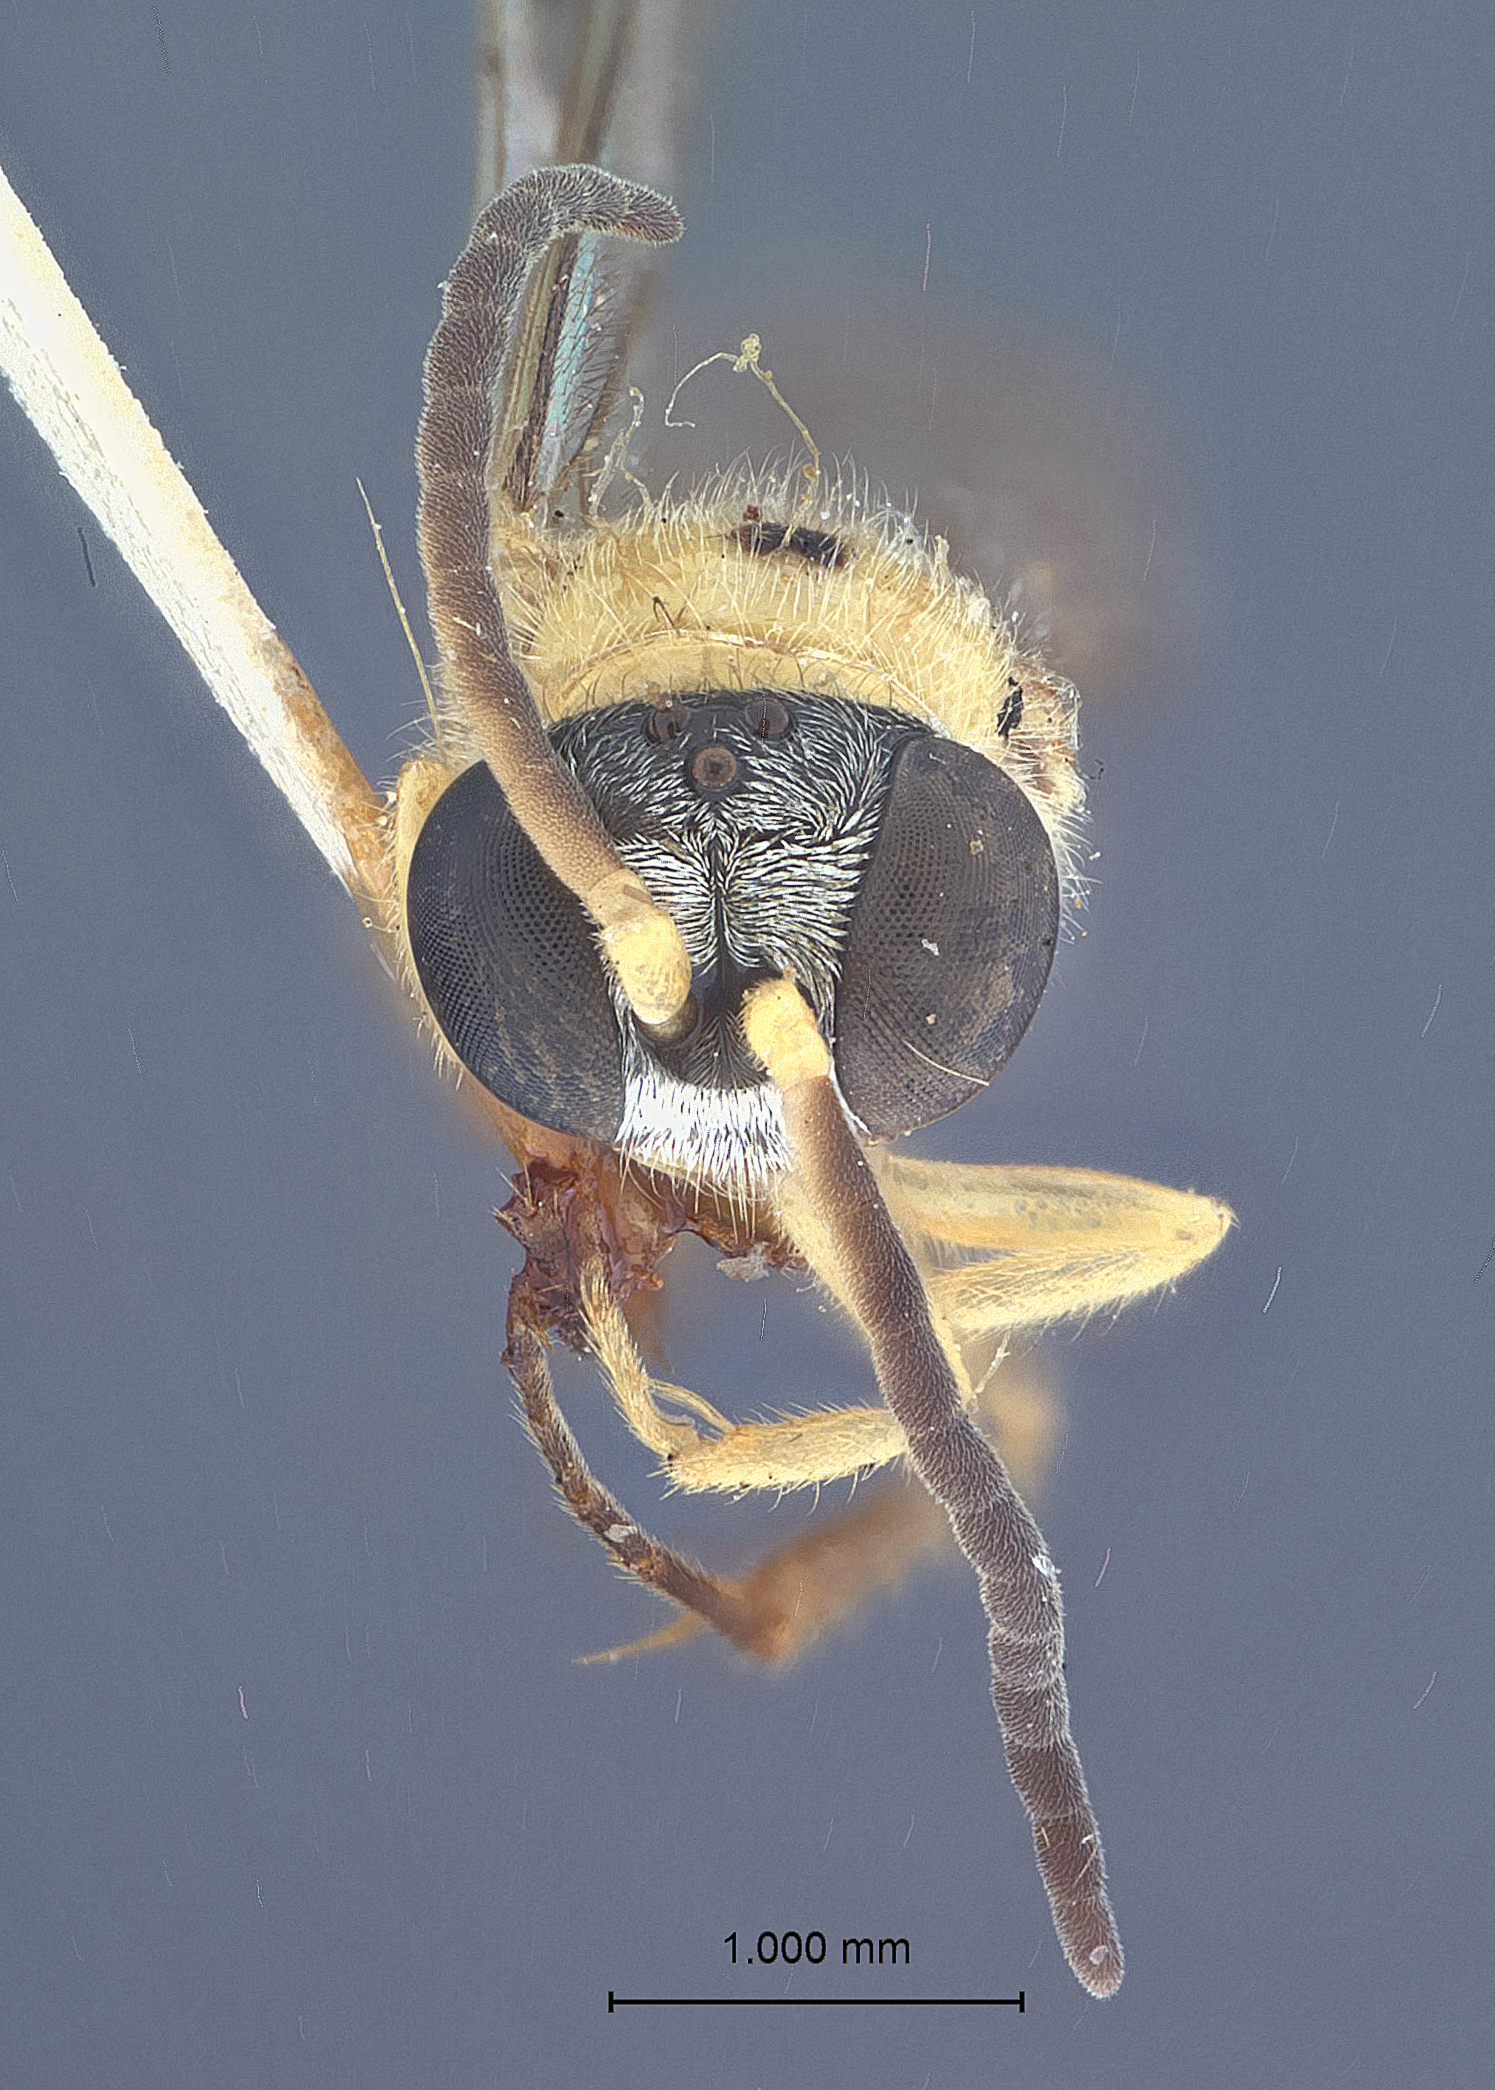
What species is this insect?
Diodontus sandakensis
